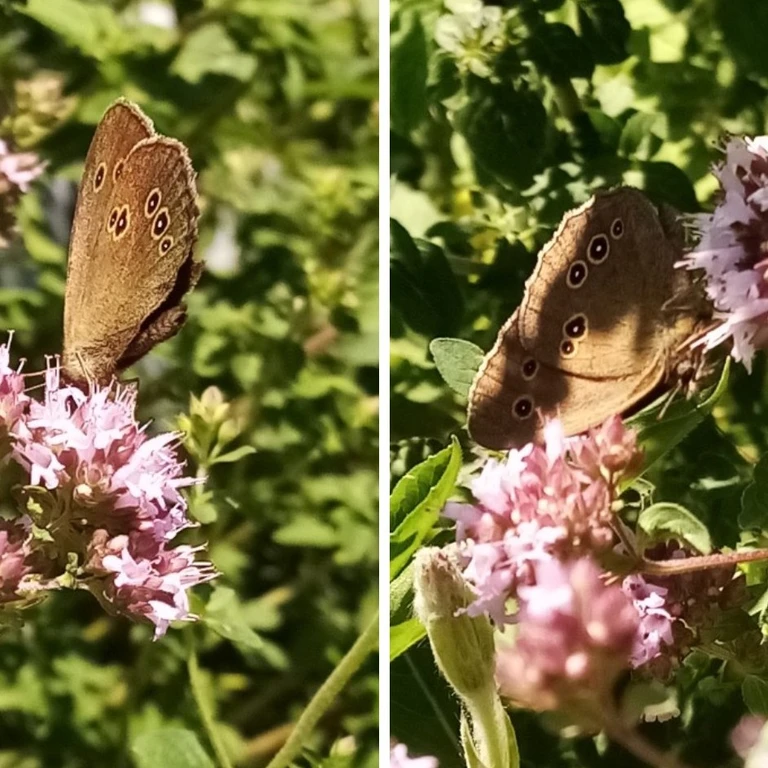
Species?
Aphantopus hyperantus
